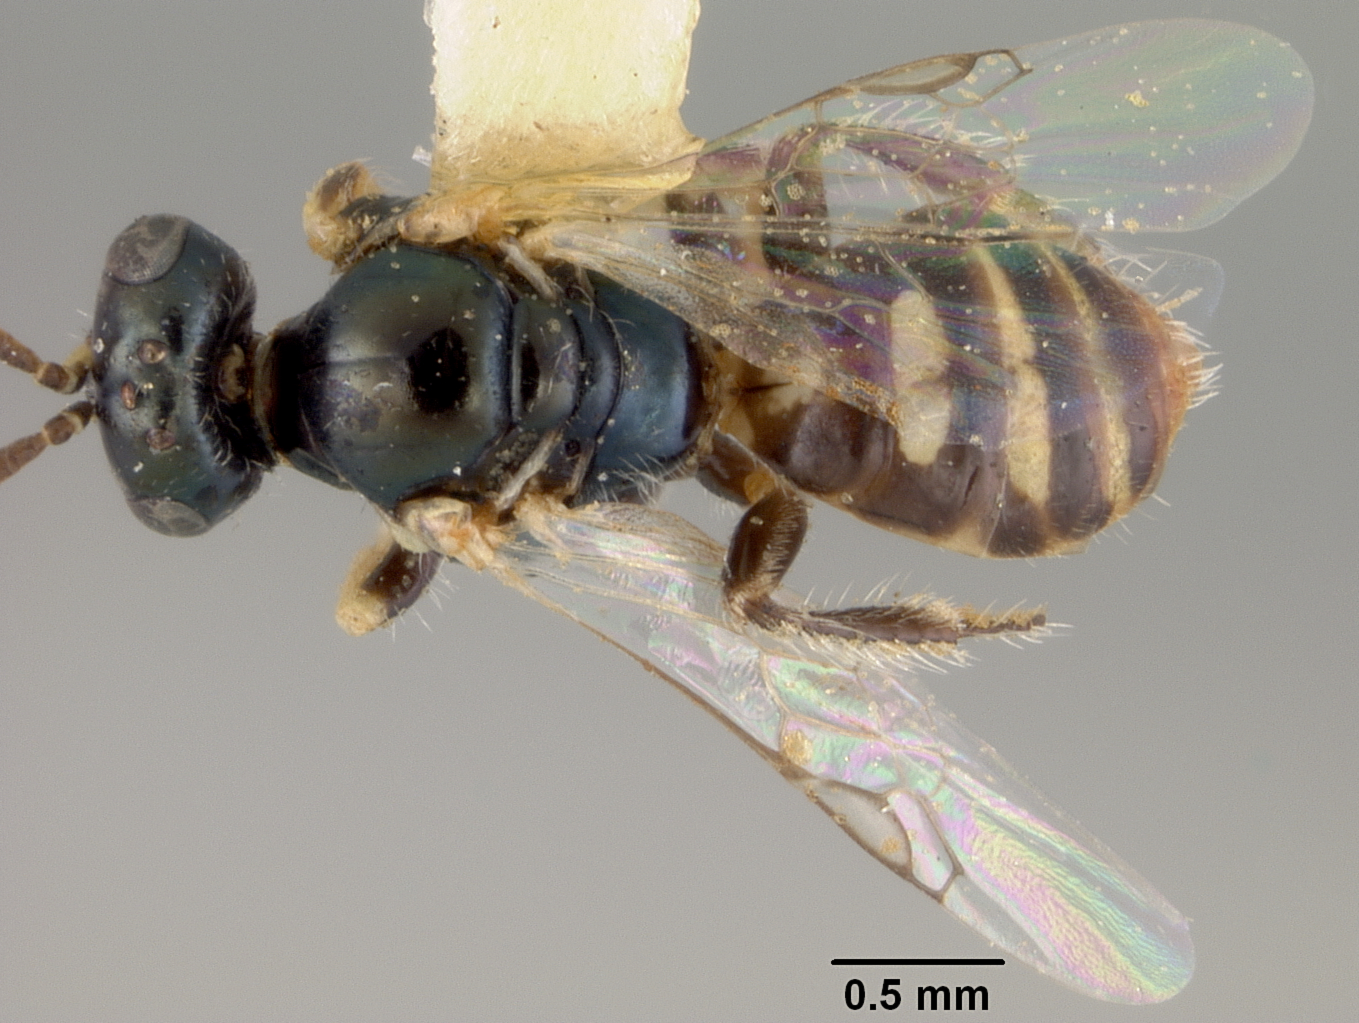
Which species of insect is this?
Perdita subglabra
